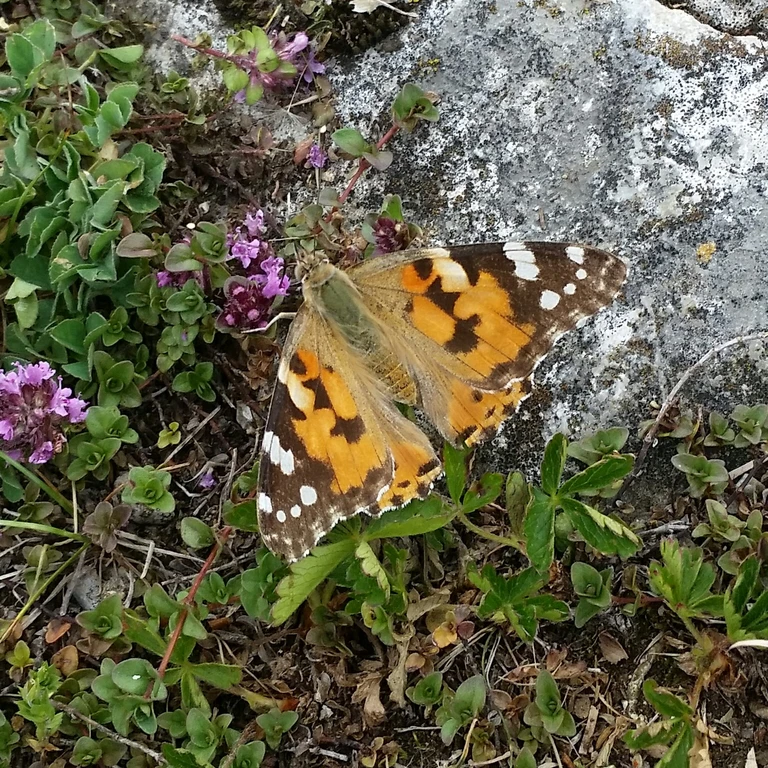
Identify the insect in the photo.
Vanessa cardui
